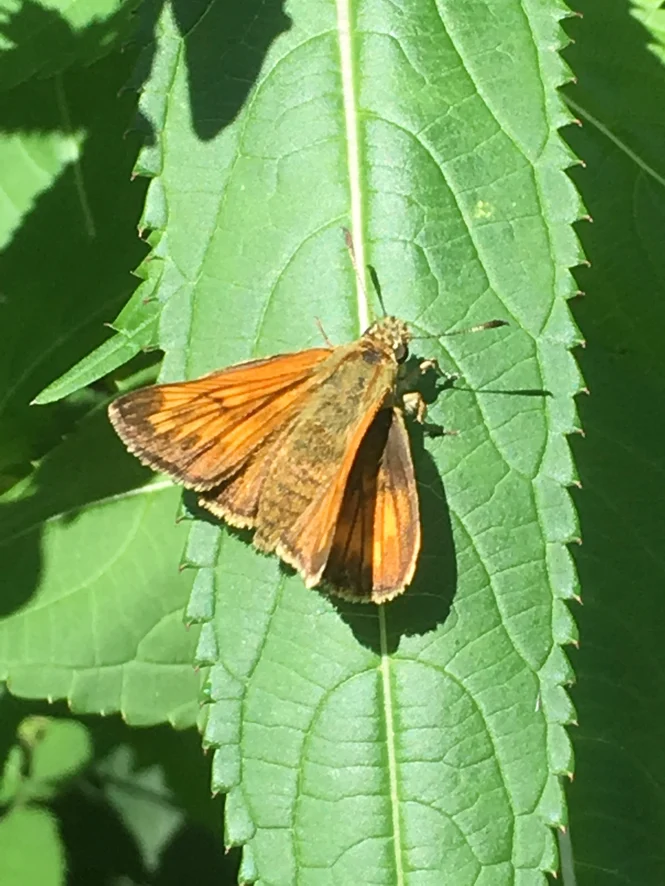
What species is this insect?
Ochlodes sylvanus (also Ochlodes venata)
